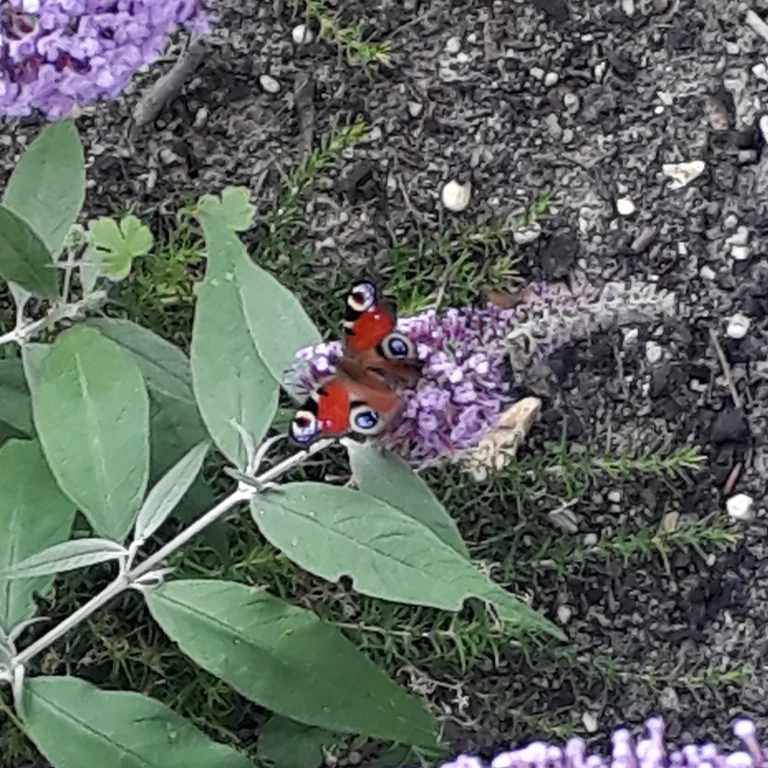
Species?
Aglais io
